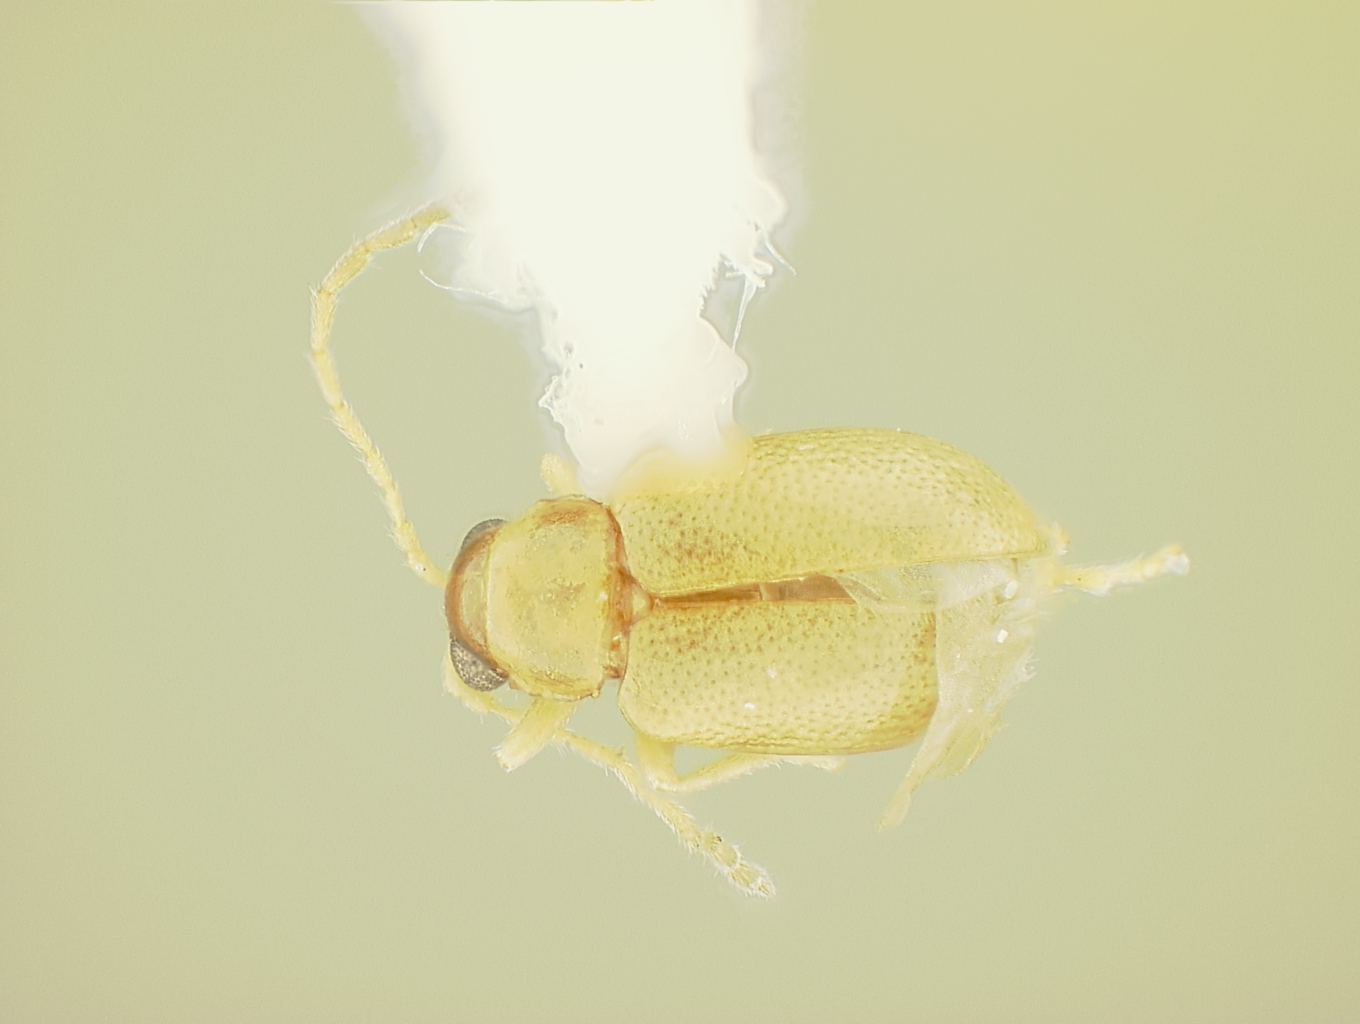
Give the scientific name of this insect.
Aphthona nandiensis
